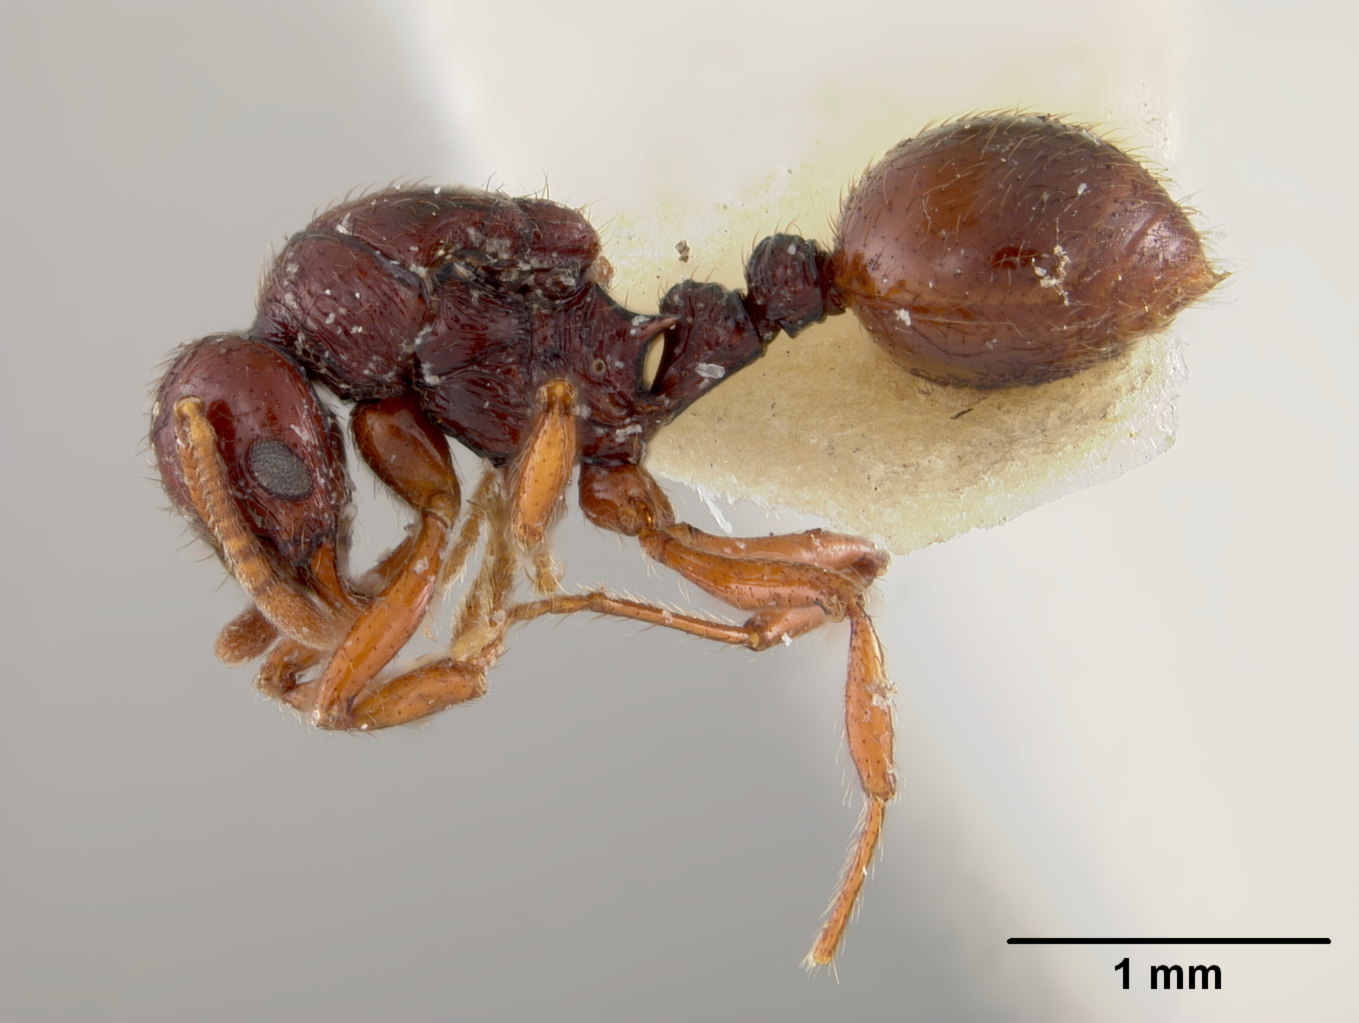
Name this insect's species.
Rogeria tortuosa
